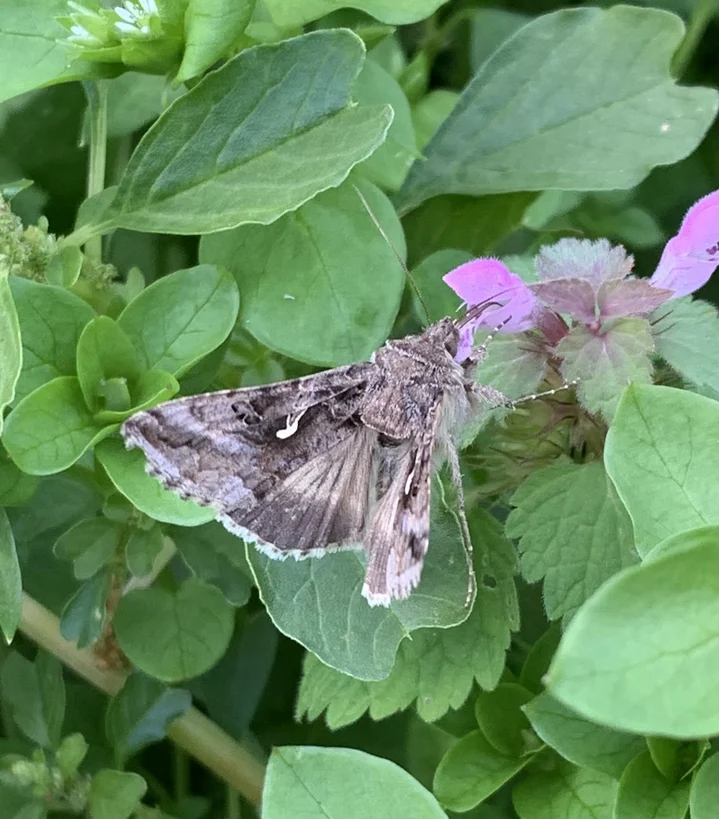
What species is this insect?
Autographa gamma
